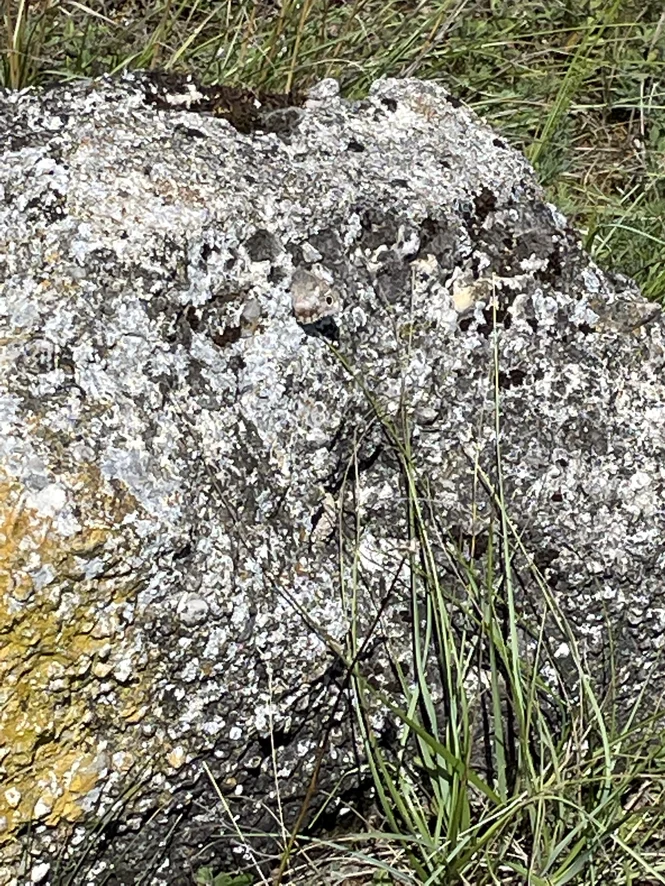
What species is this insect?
Hipparchia statilinus
